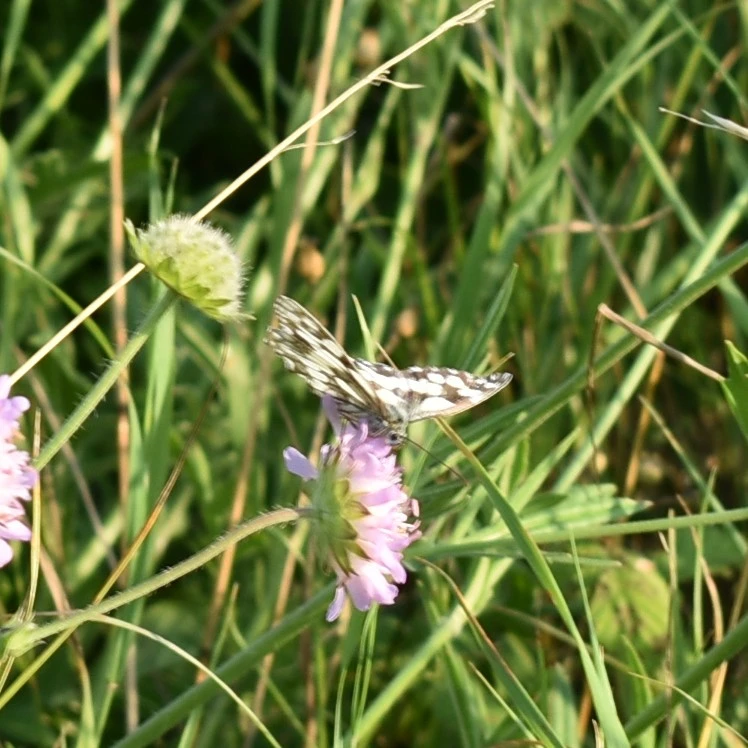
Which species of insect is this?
Melanargia galathea
